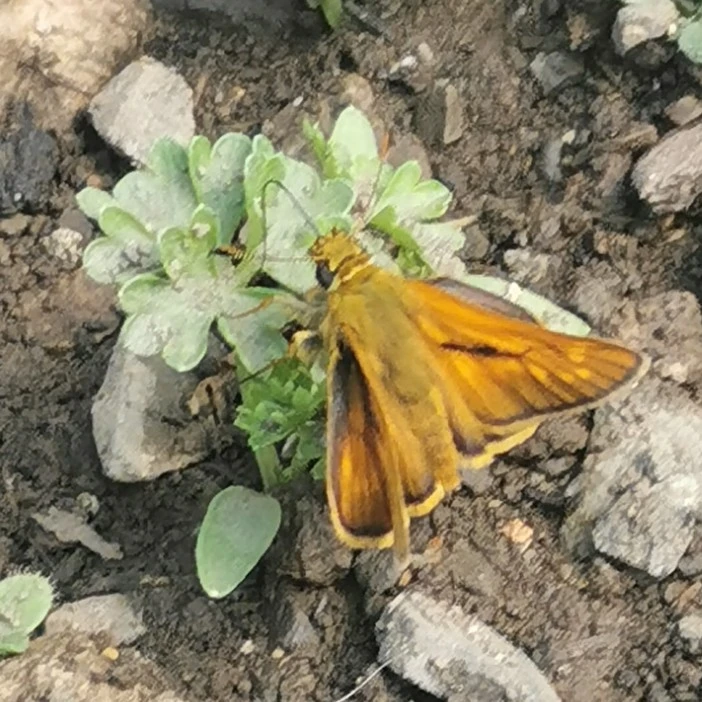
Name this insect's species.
Ochlodes sylvanus (also Ochlodes venata)
